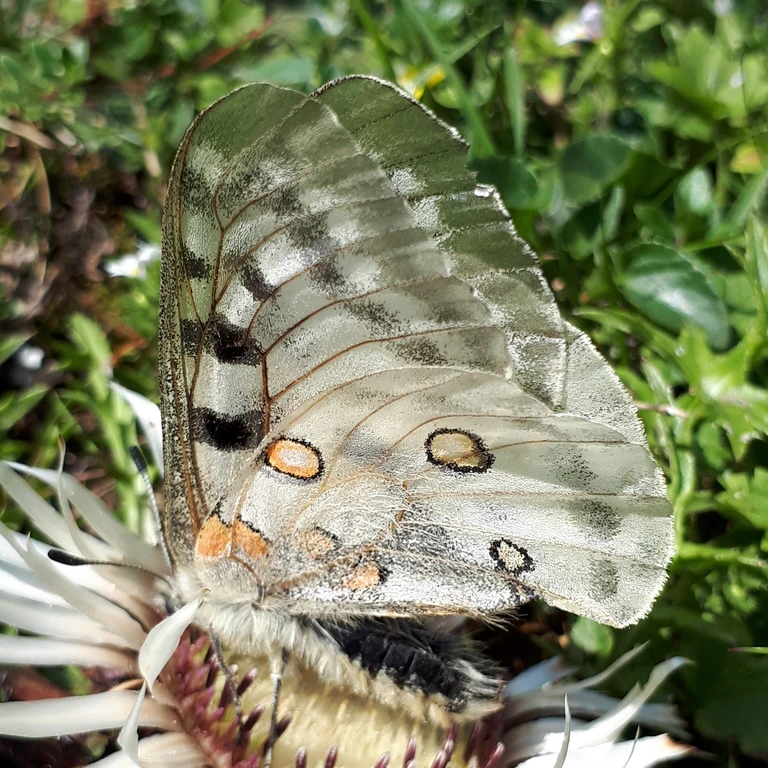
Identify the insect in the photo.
Parnassius apollo
